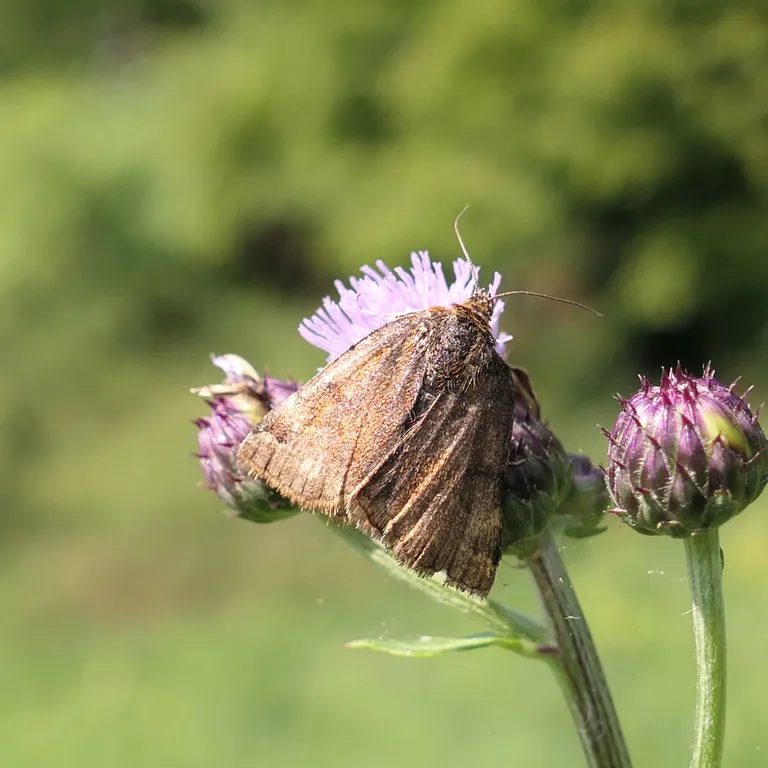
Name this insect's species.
Euclidia glyphica
